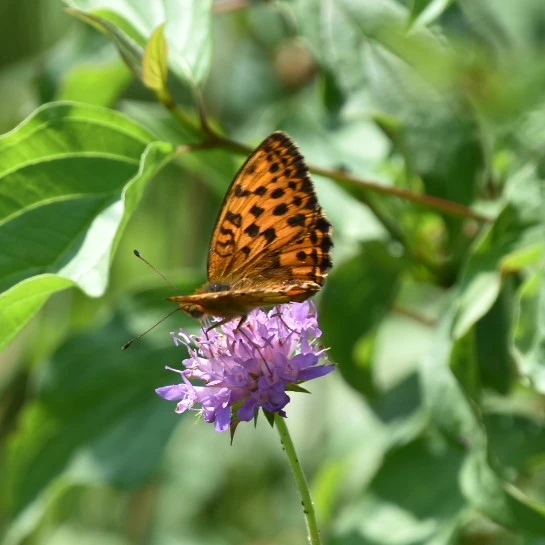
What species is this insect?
Brenthis daphne
